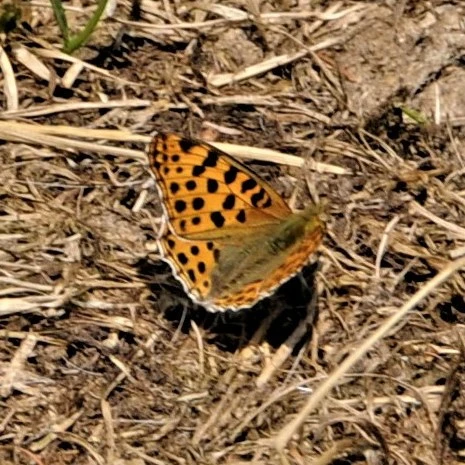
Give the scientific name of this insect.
Issoria lathonia
